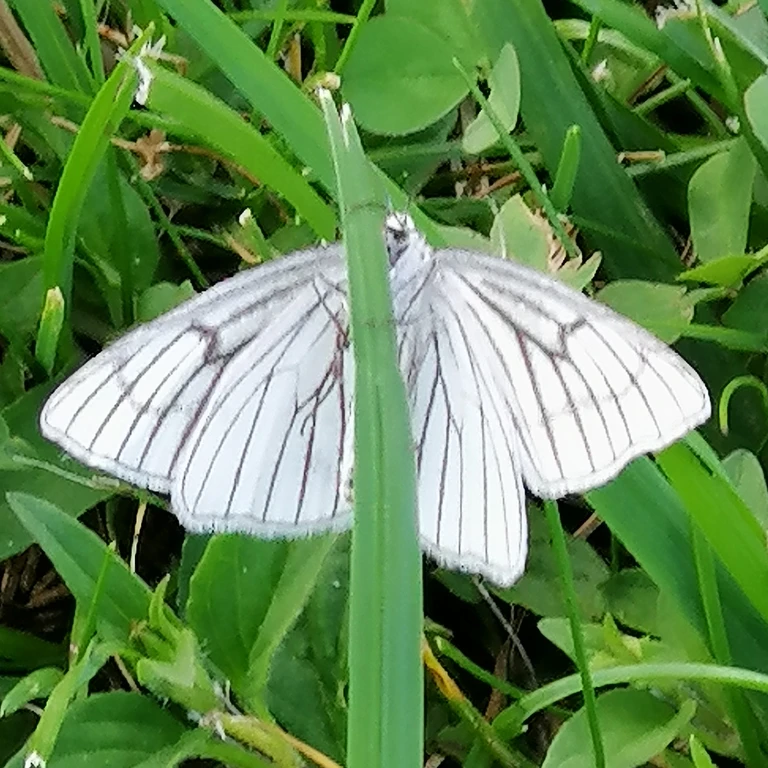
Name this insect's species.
Siona lineata
